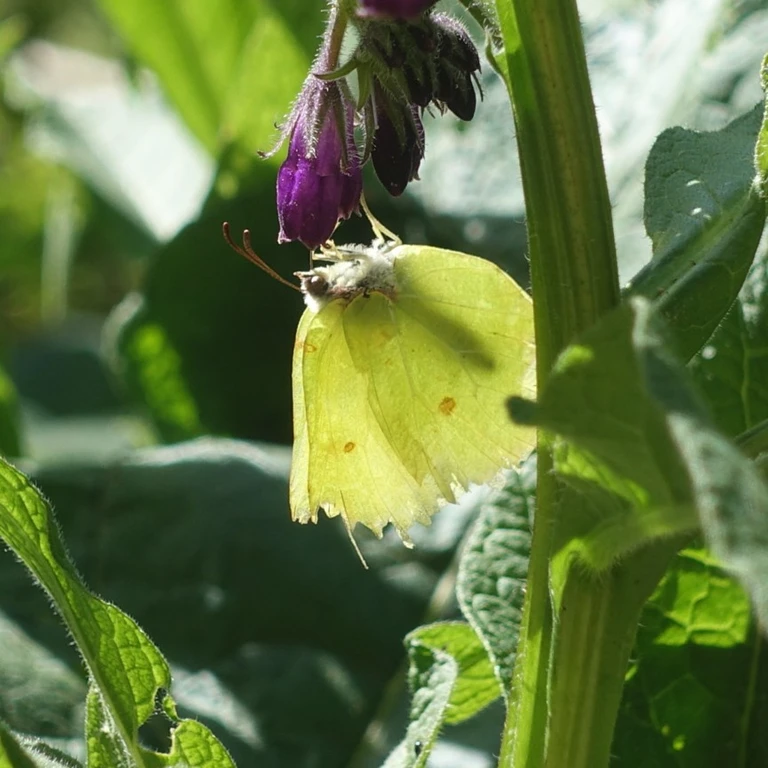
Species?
Gonepteryx rhamni
